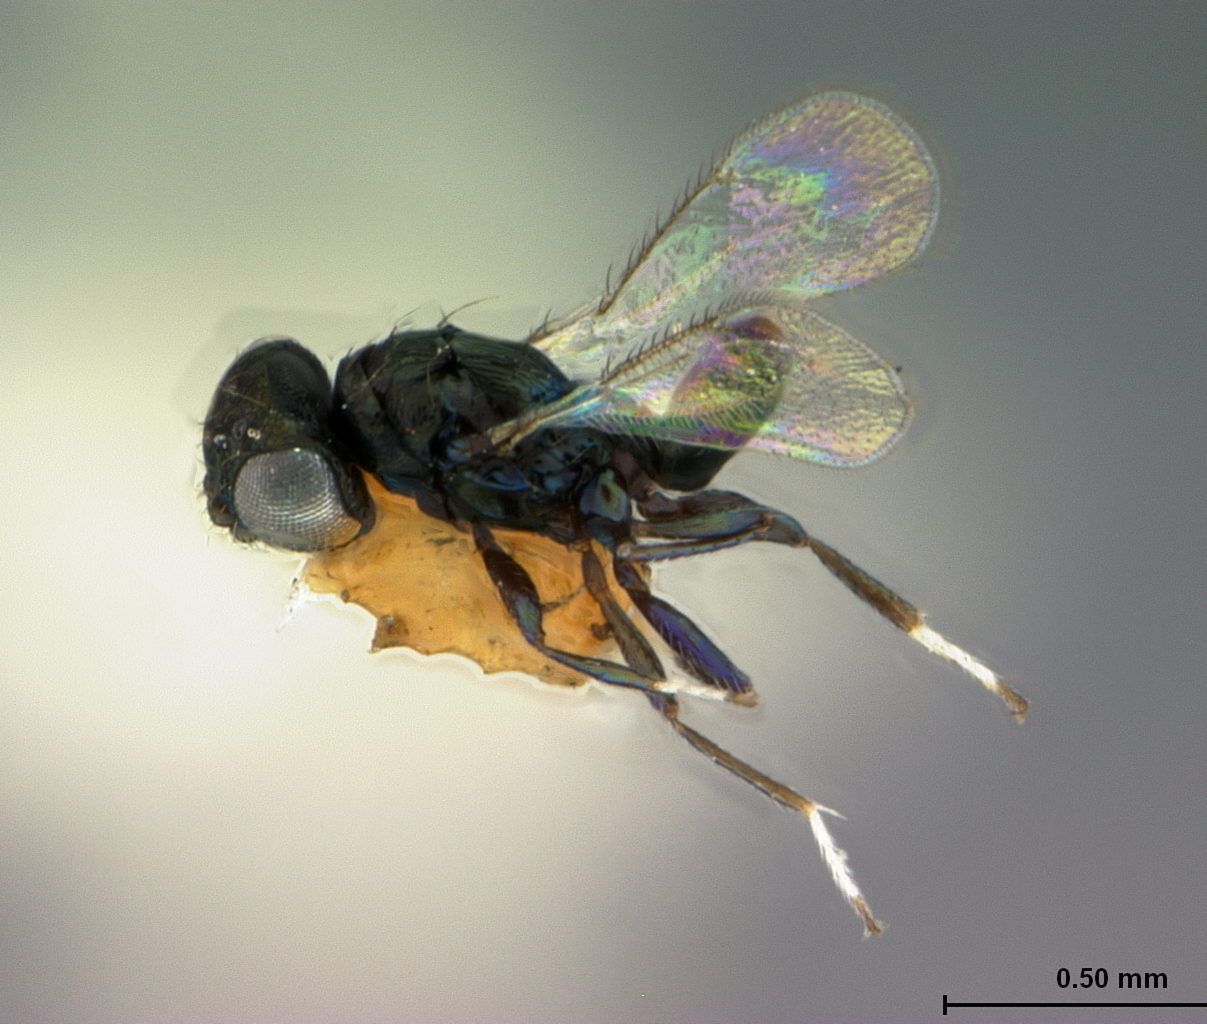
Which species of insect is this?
Asecodes elasmi
